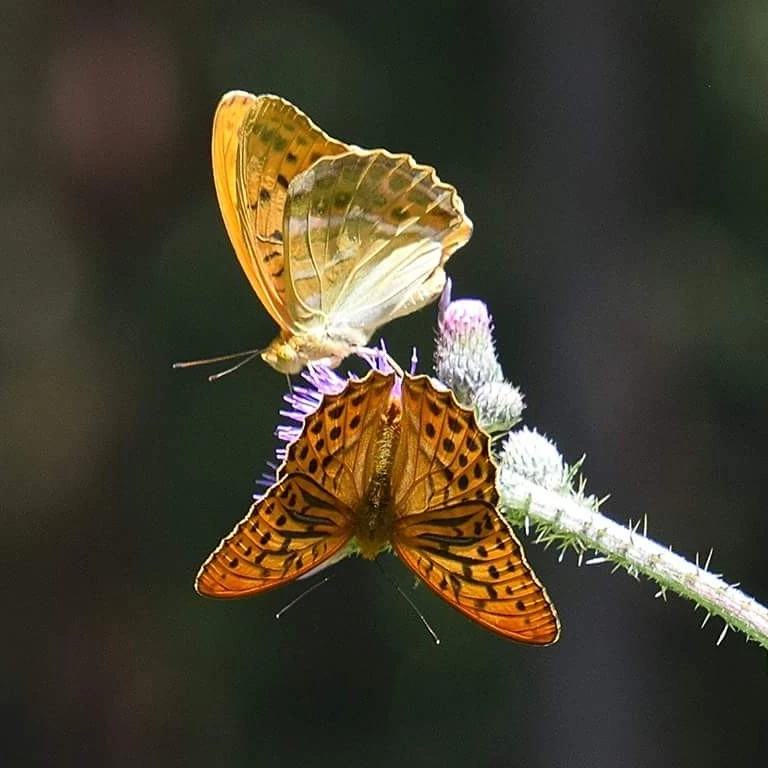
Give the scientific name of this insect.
Argynnis paphia
